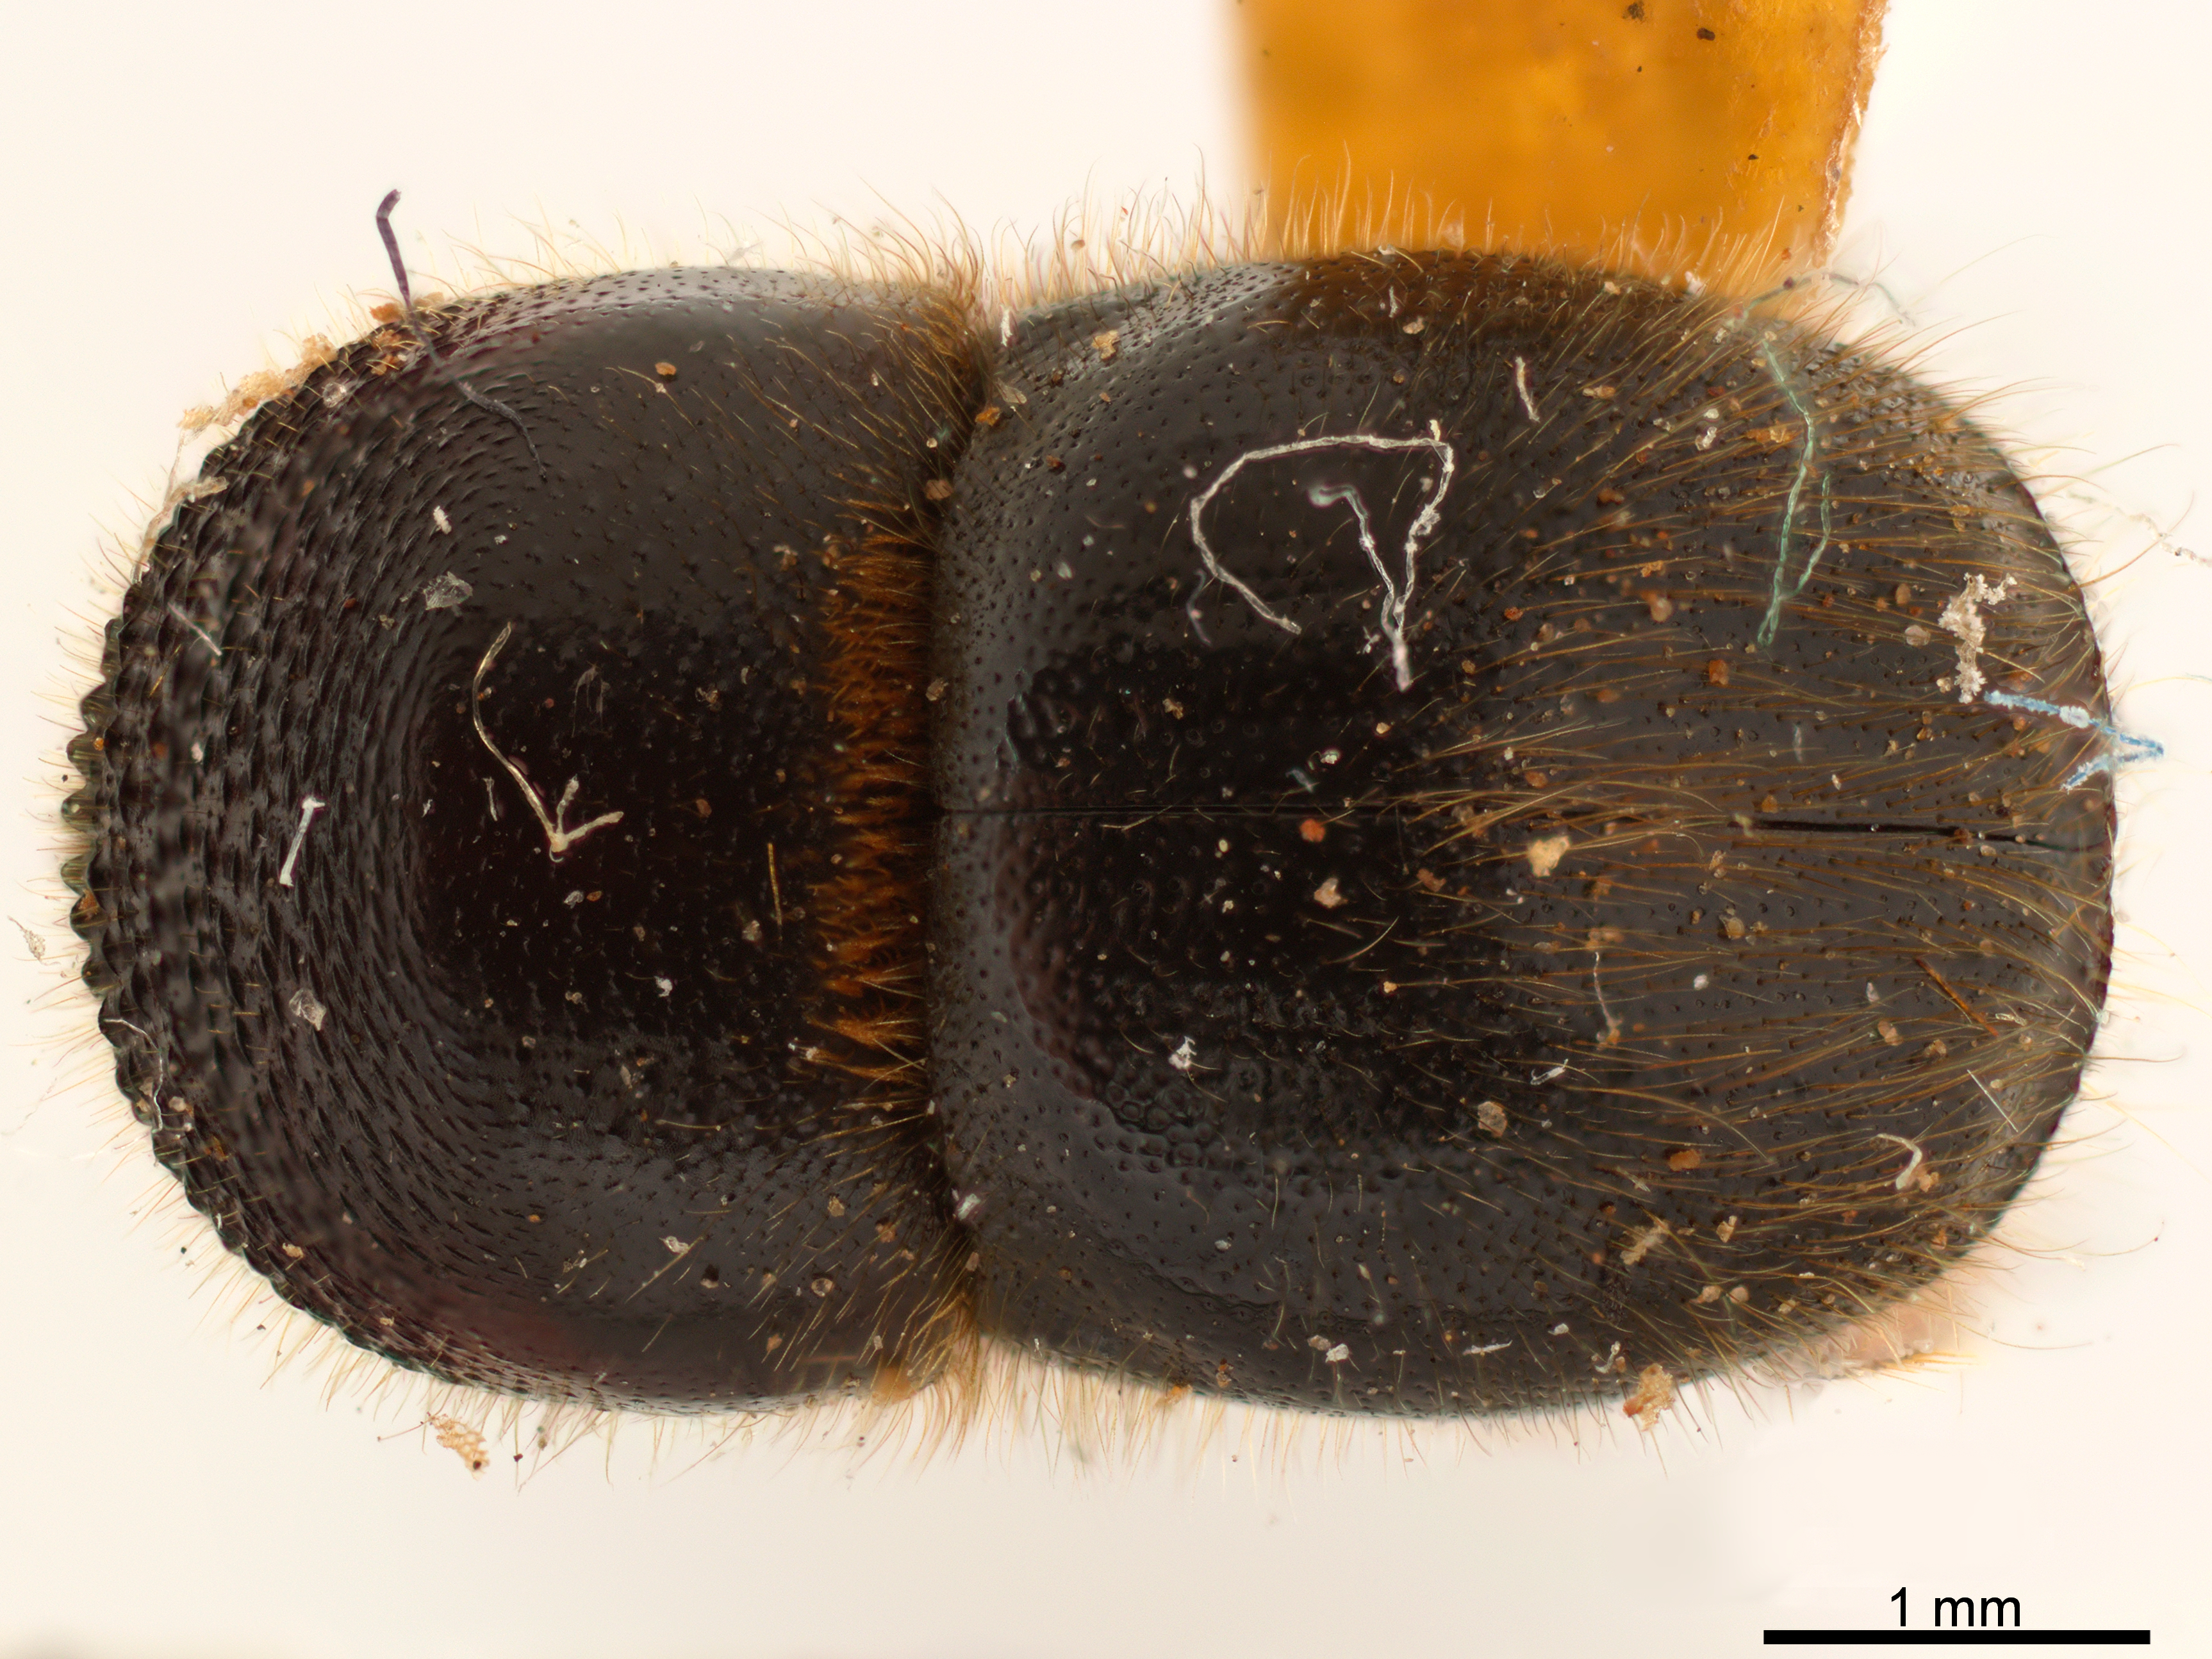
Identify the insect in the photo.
Hadrodemius comans
